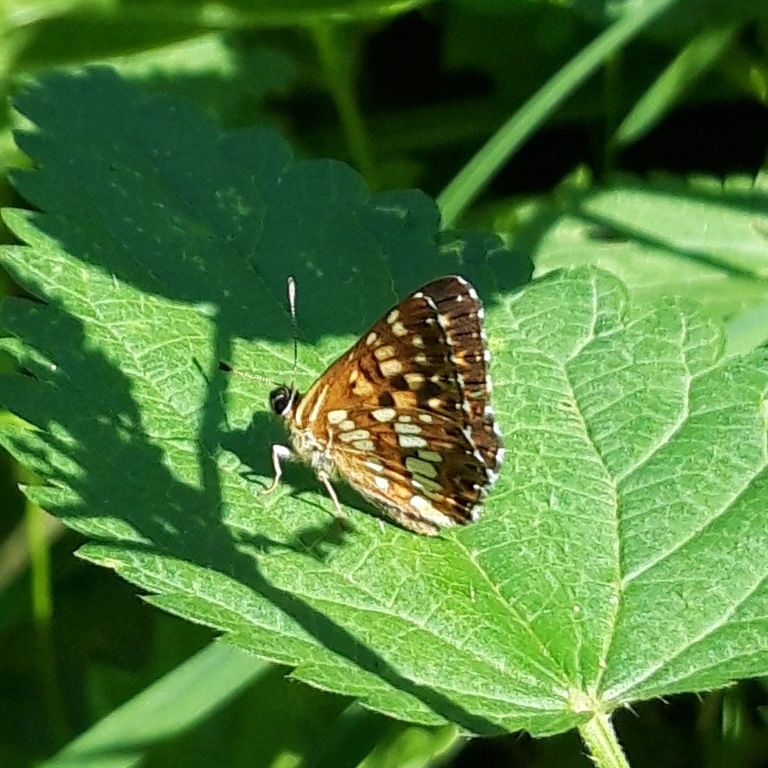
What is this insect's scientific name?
Hamearis lucina
